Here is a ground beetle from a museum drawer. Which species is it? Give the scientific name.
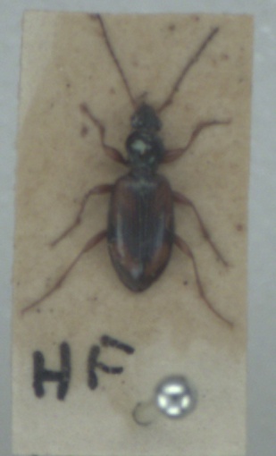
Bembidion fluviatile
